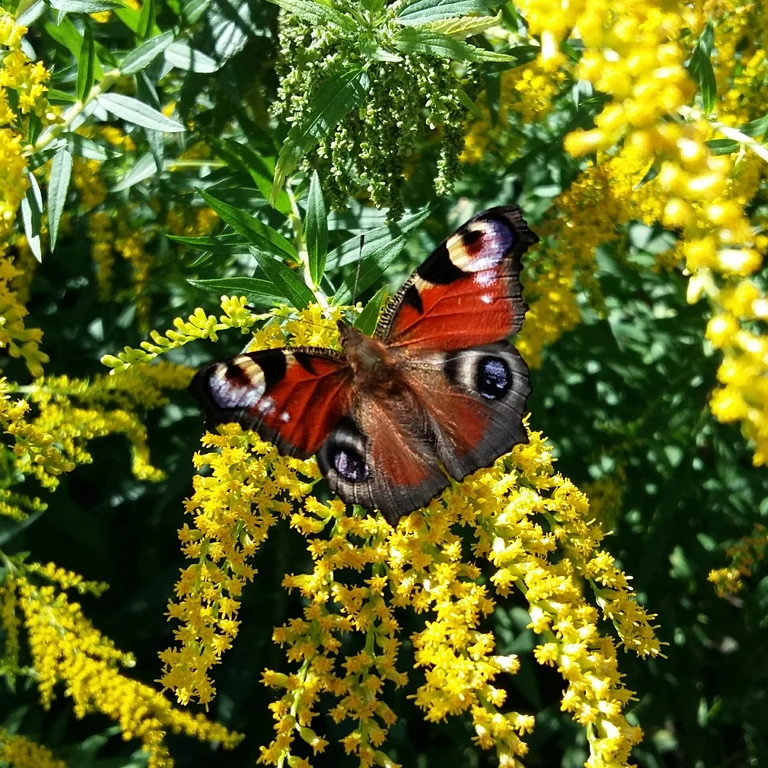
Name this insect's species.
Aglais io
